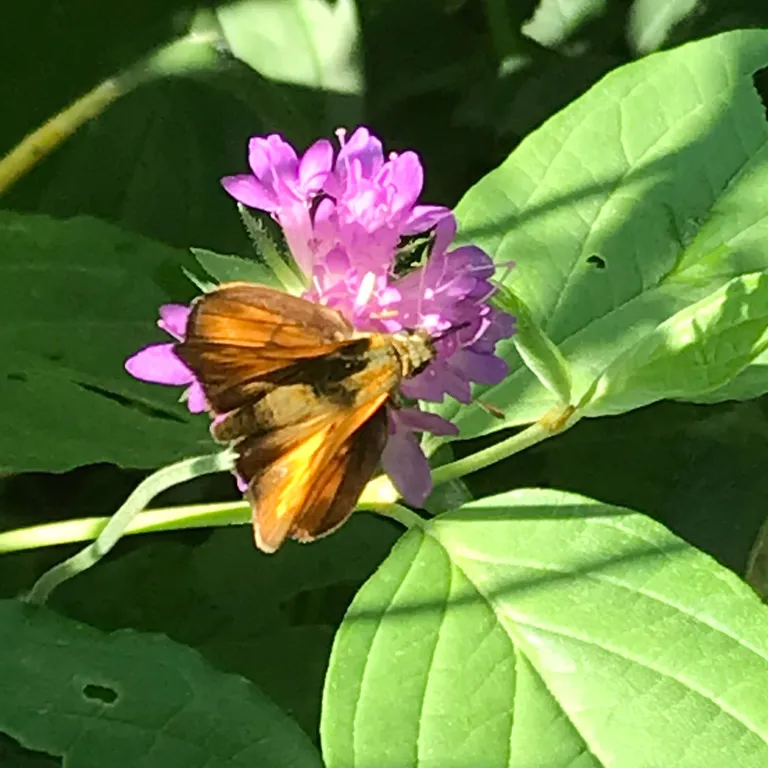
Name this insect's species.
Ochlodes sylvanus (also Ochlodes venata)
